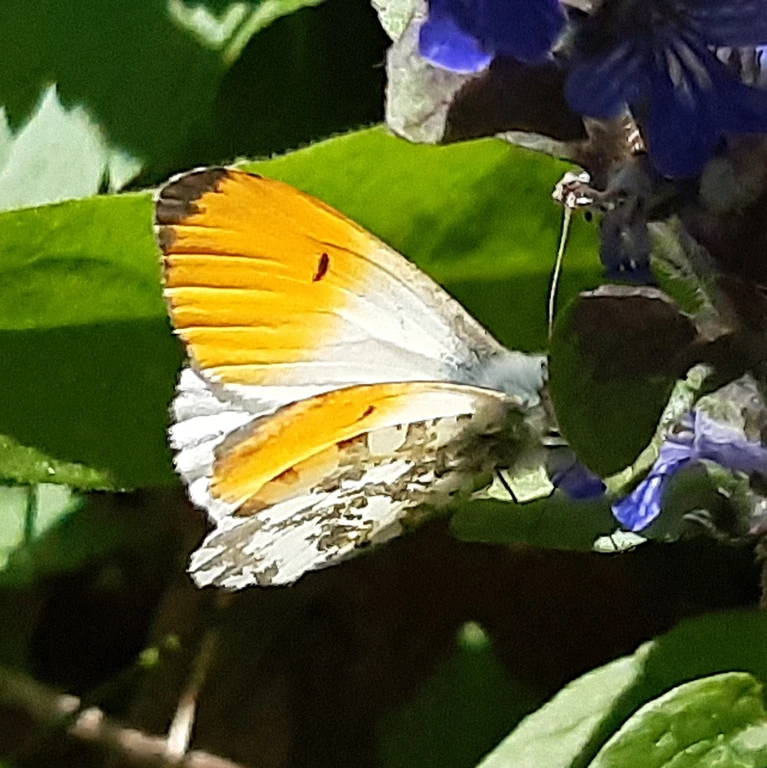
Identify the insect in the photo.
Anthocharis cardamines
